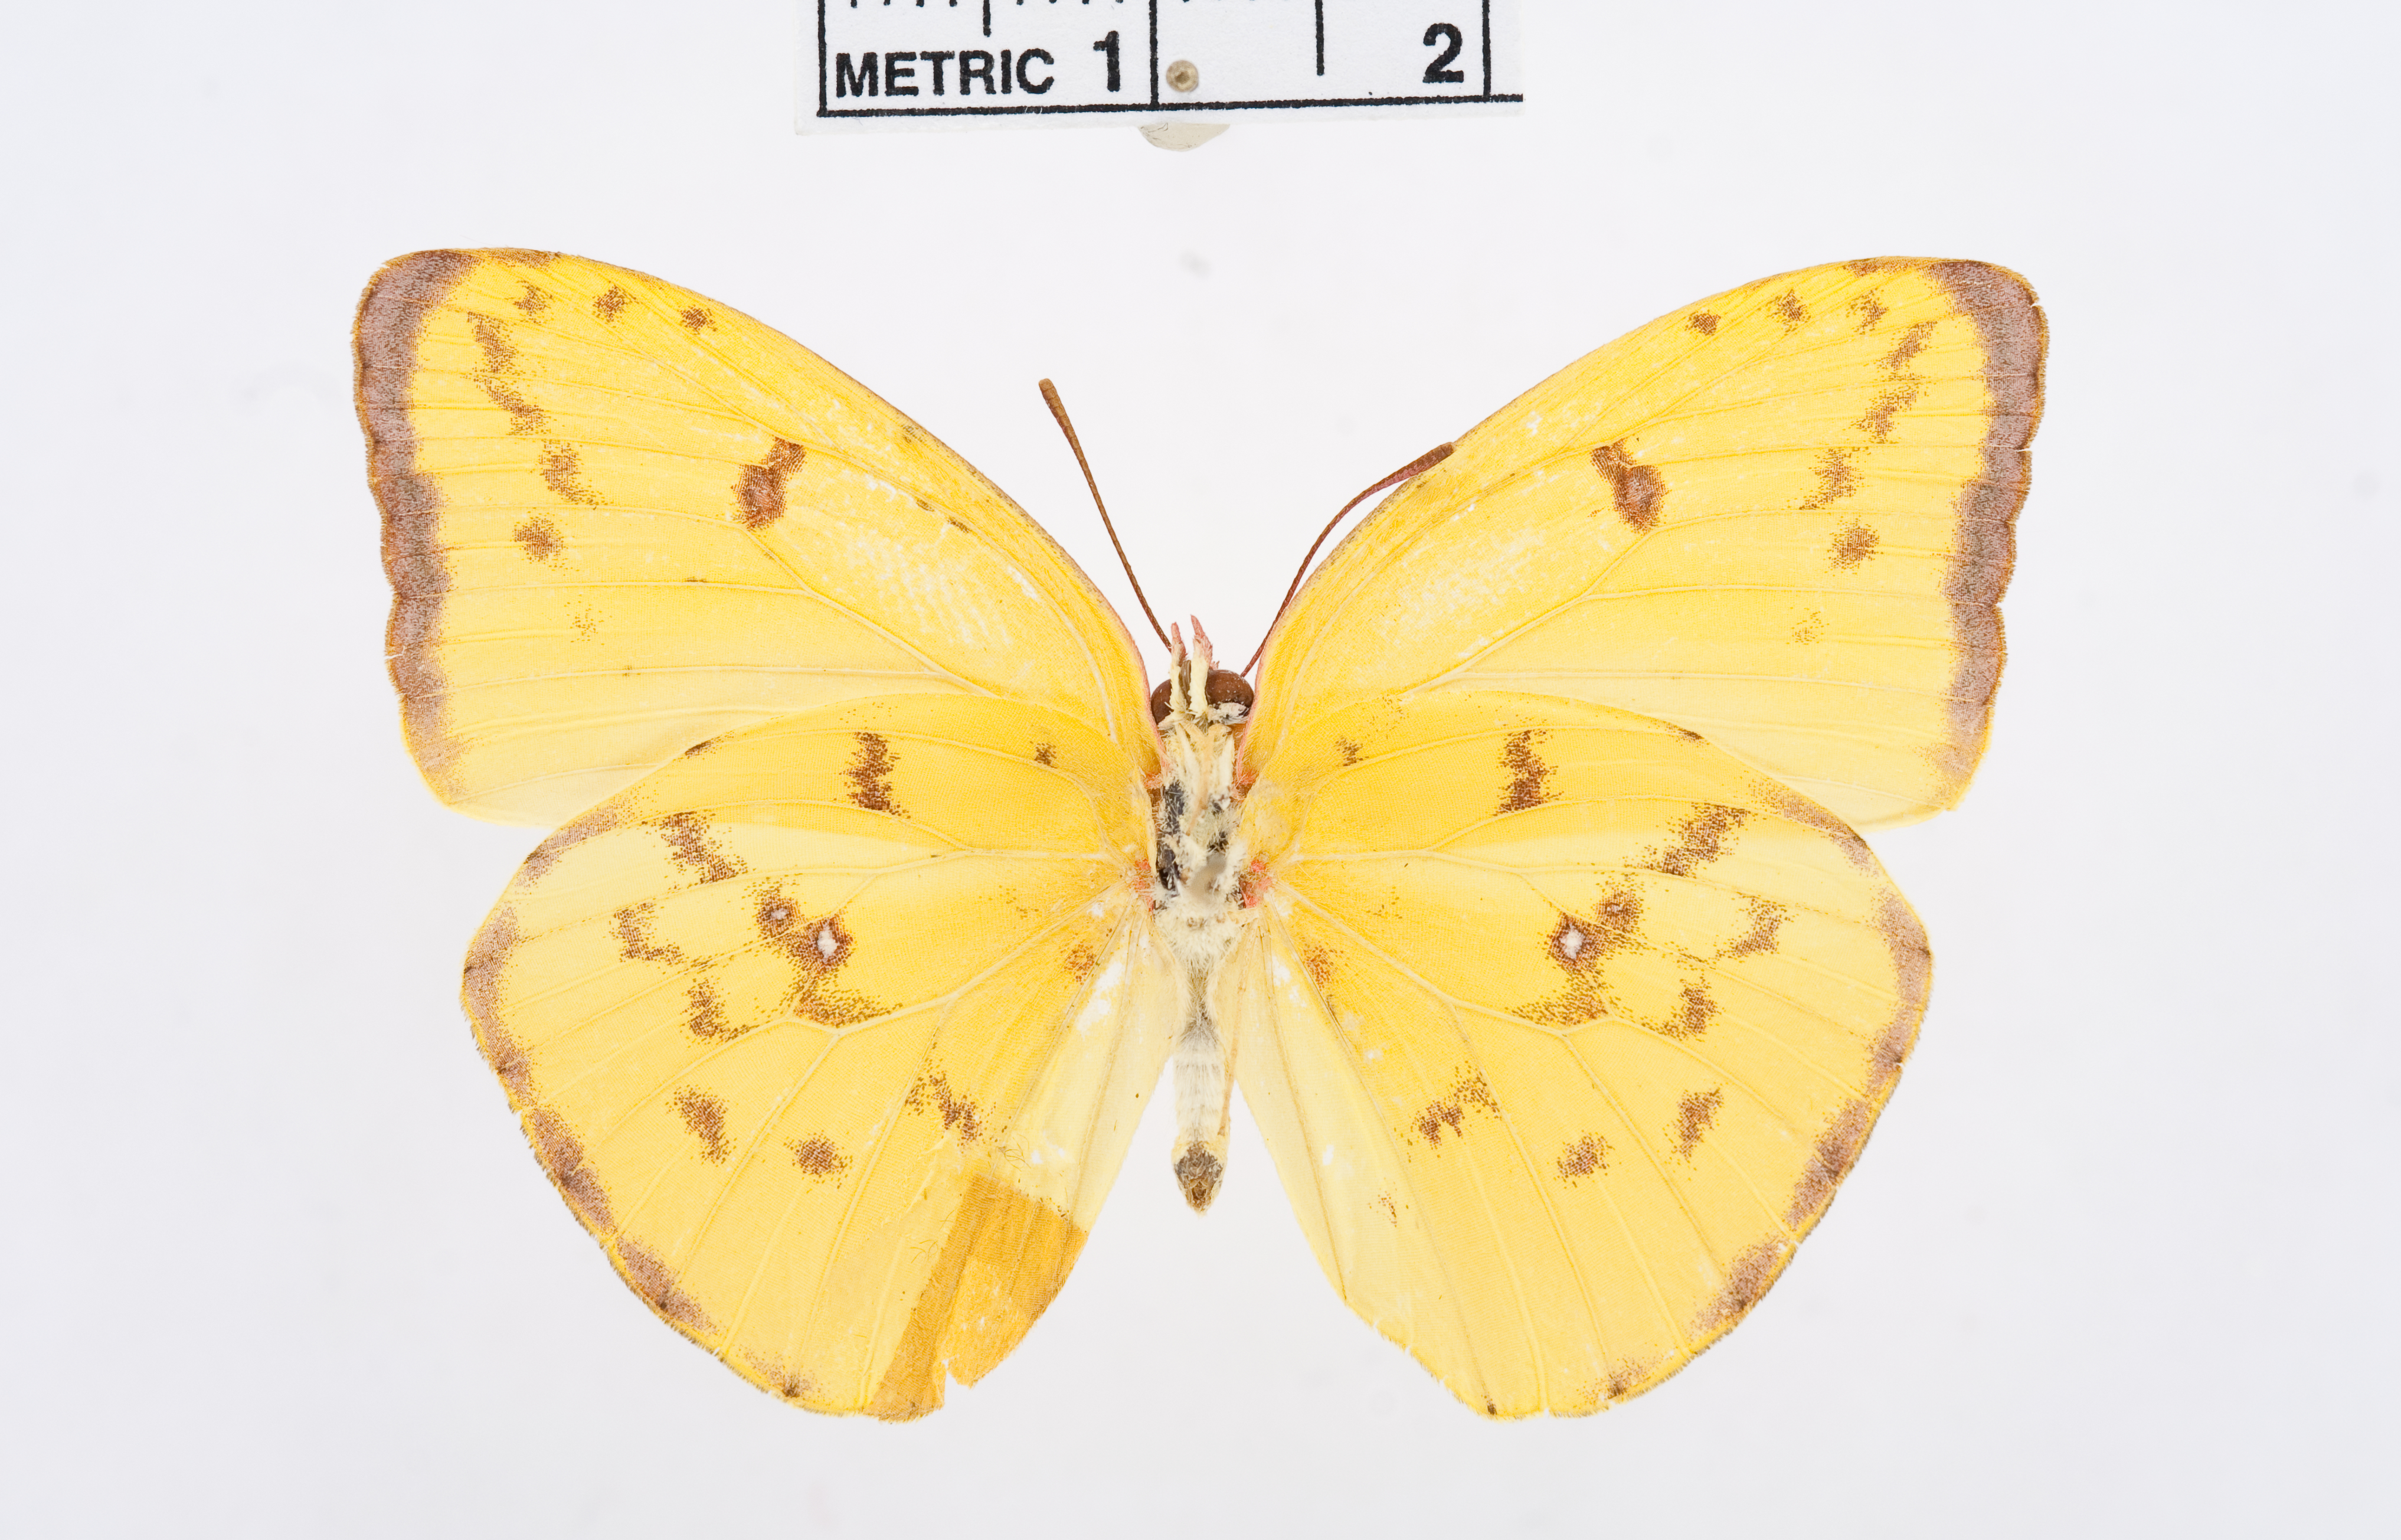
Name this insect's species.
Aphrissa orbis
